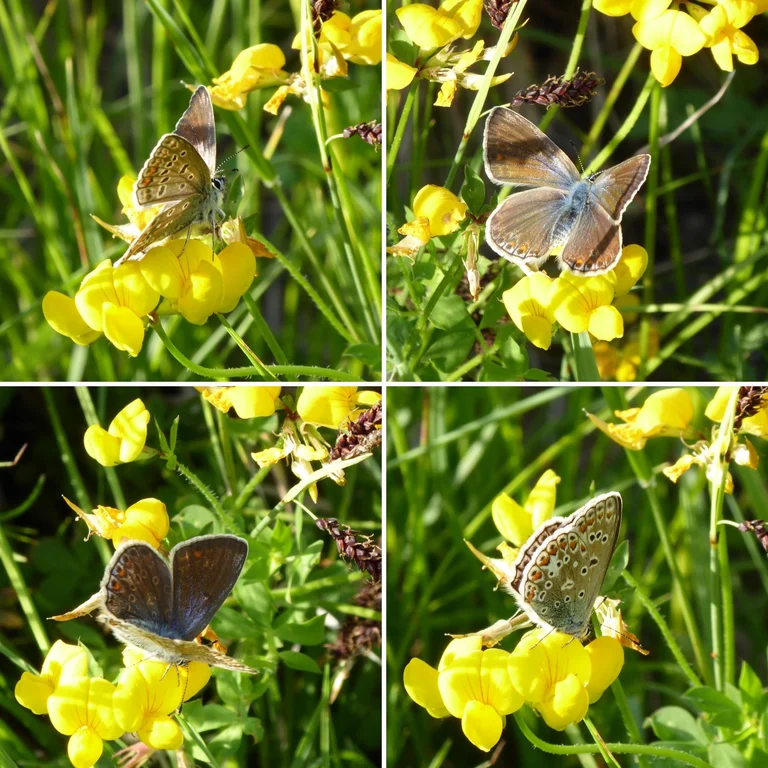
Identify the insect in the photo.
Polyommatus icarus
